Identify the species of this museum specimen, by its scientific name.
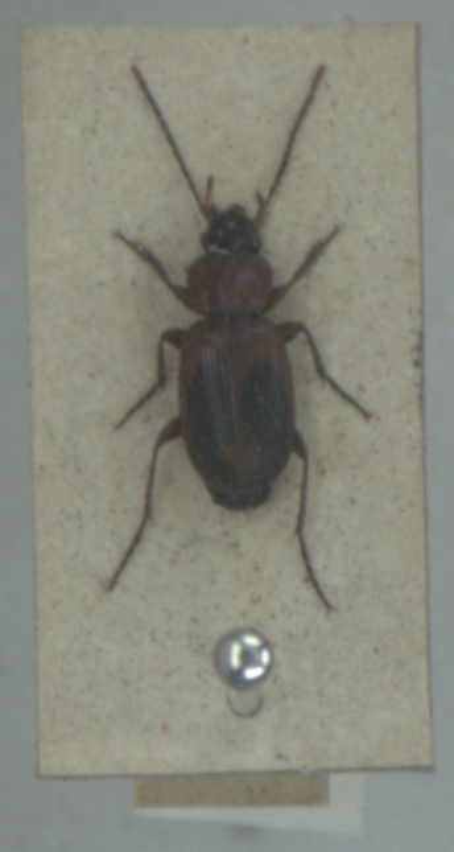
Badister bullatus
